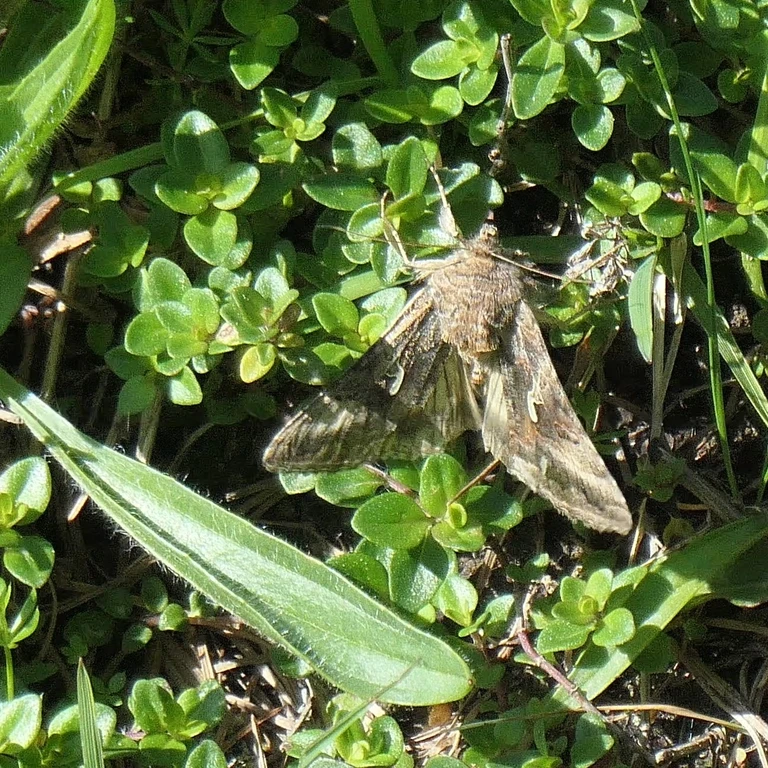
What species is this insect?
Autographa gamma
